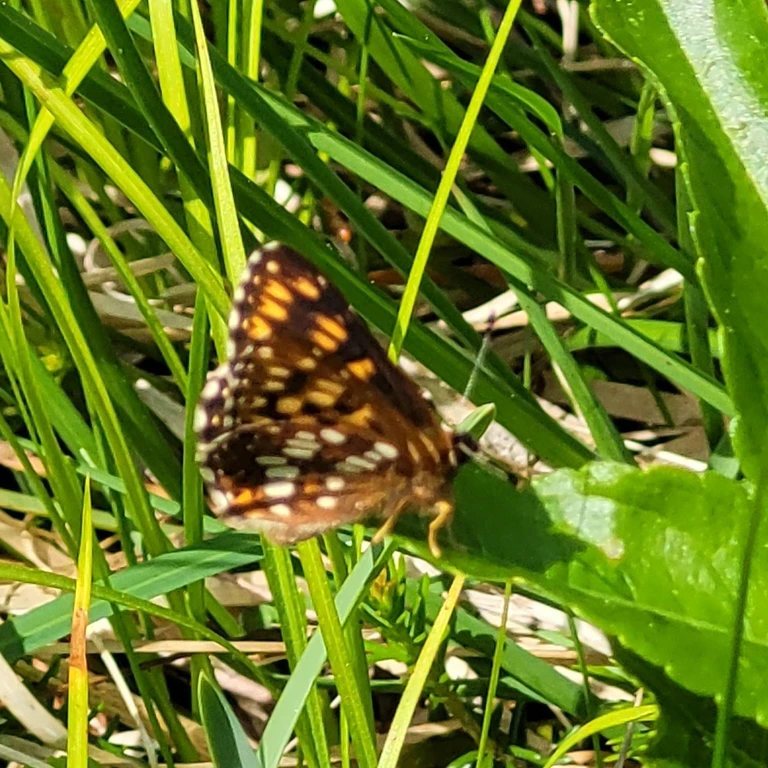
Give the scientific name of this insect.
Hamearis lucina
